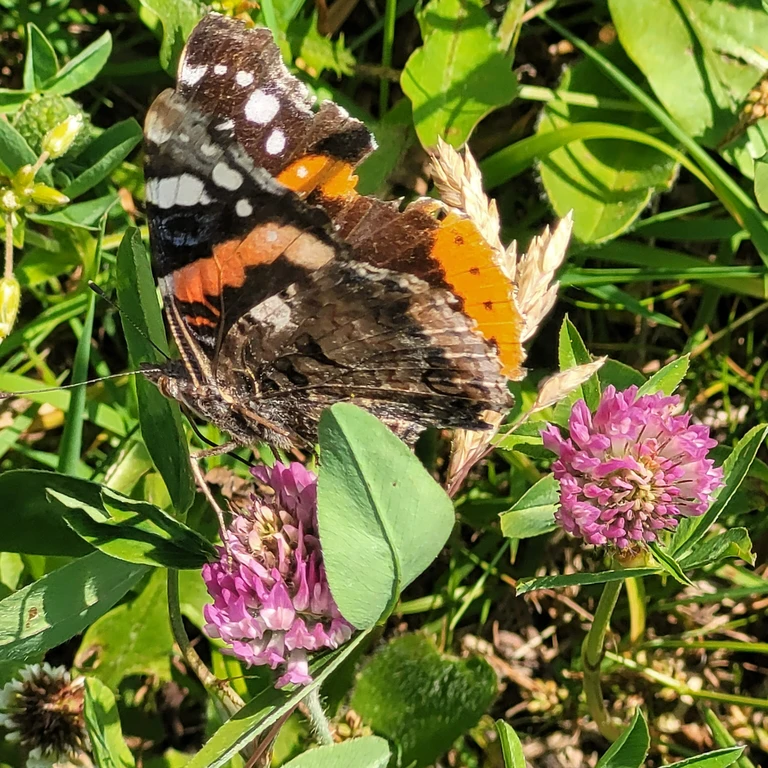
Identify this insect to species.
Vanessa atalanta
